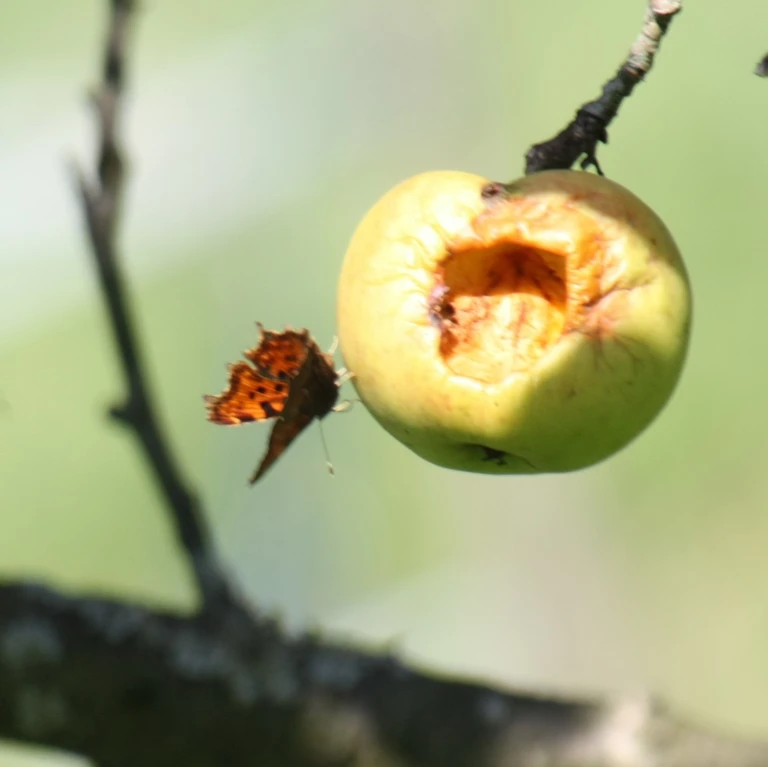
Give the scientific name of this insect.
Polygonia c-album
